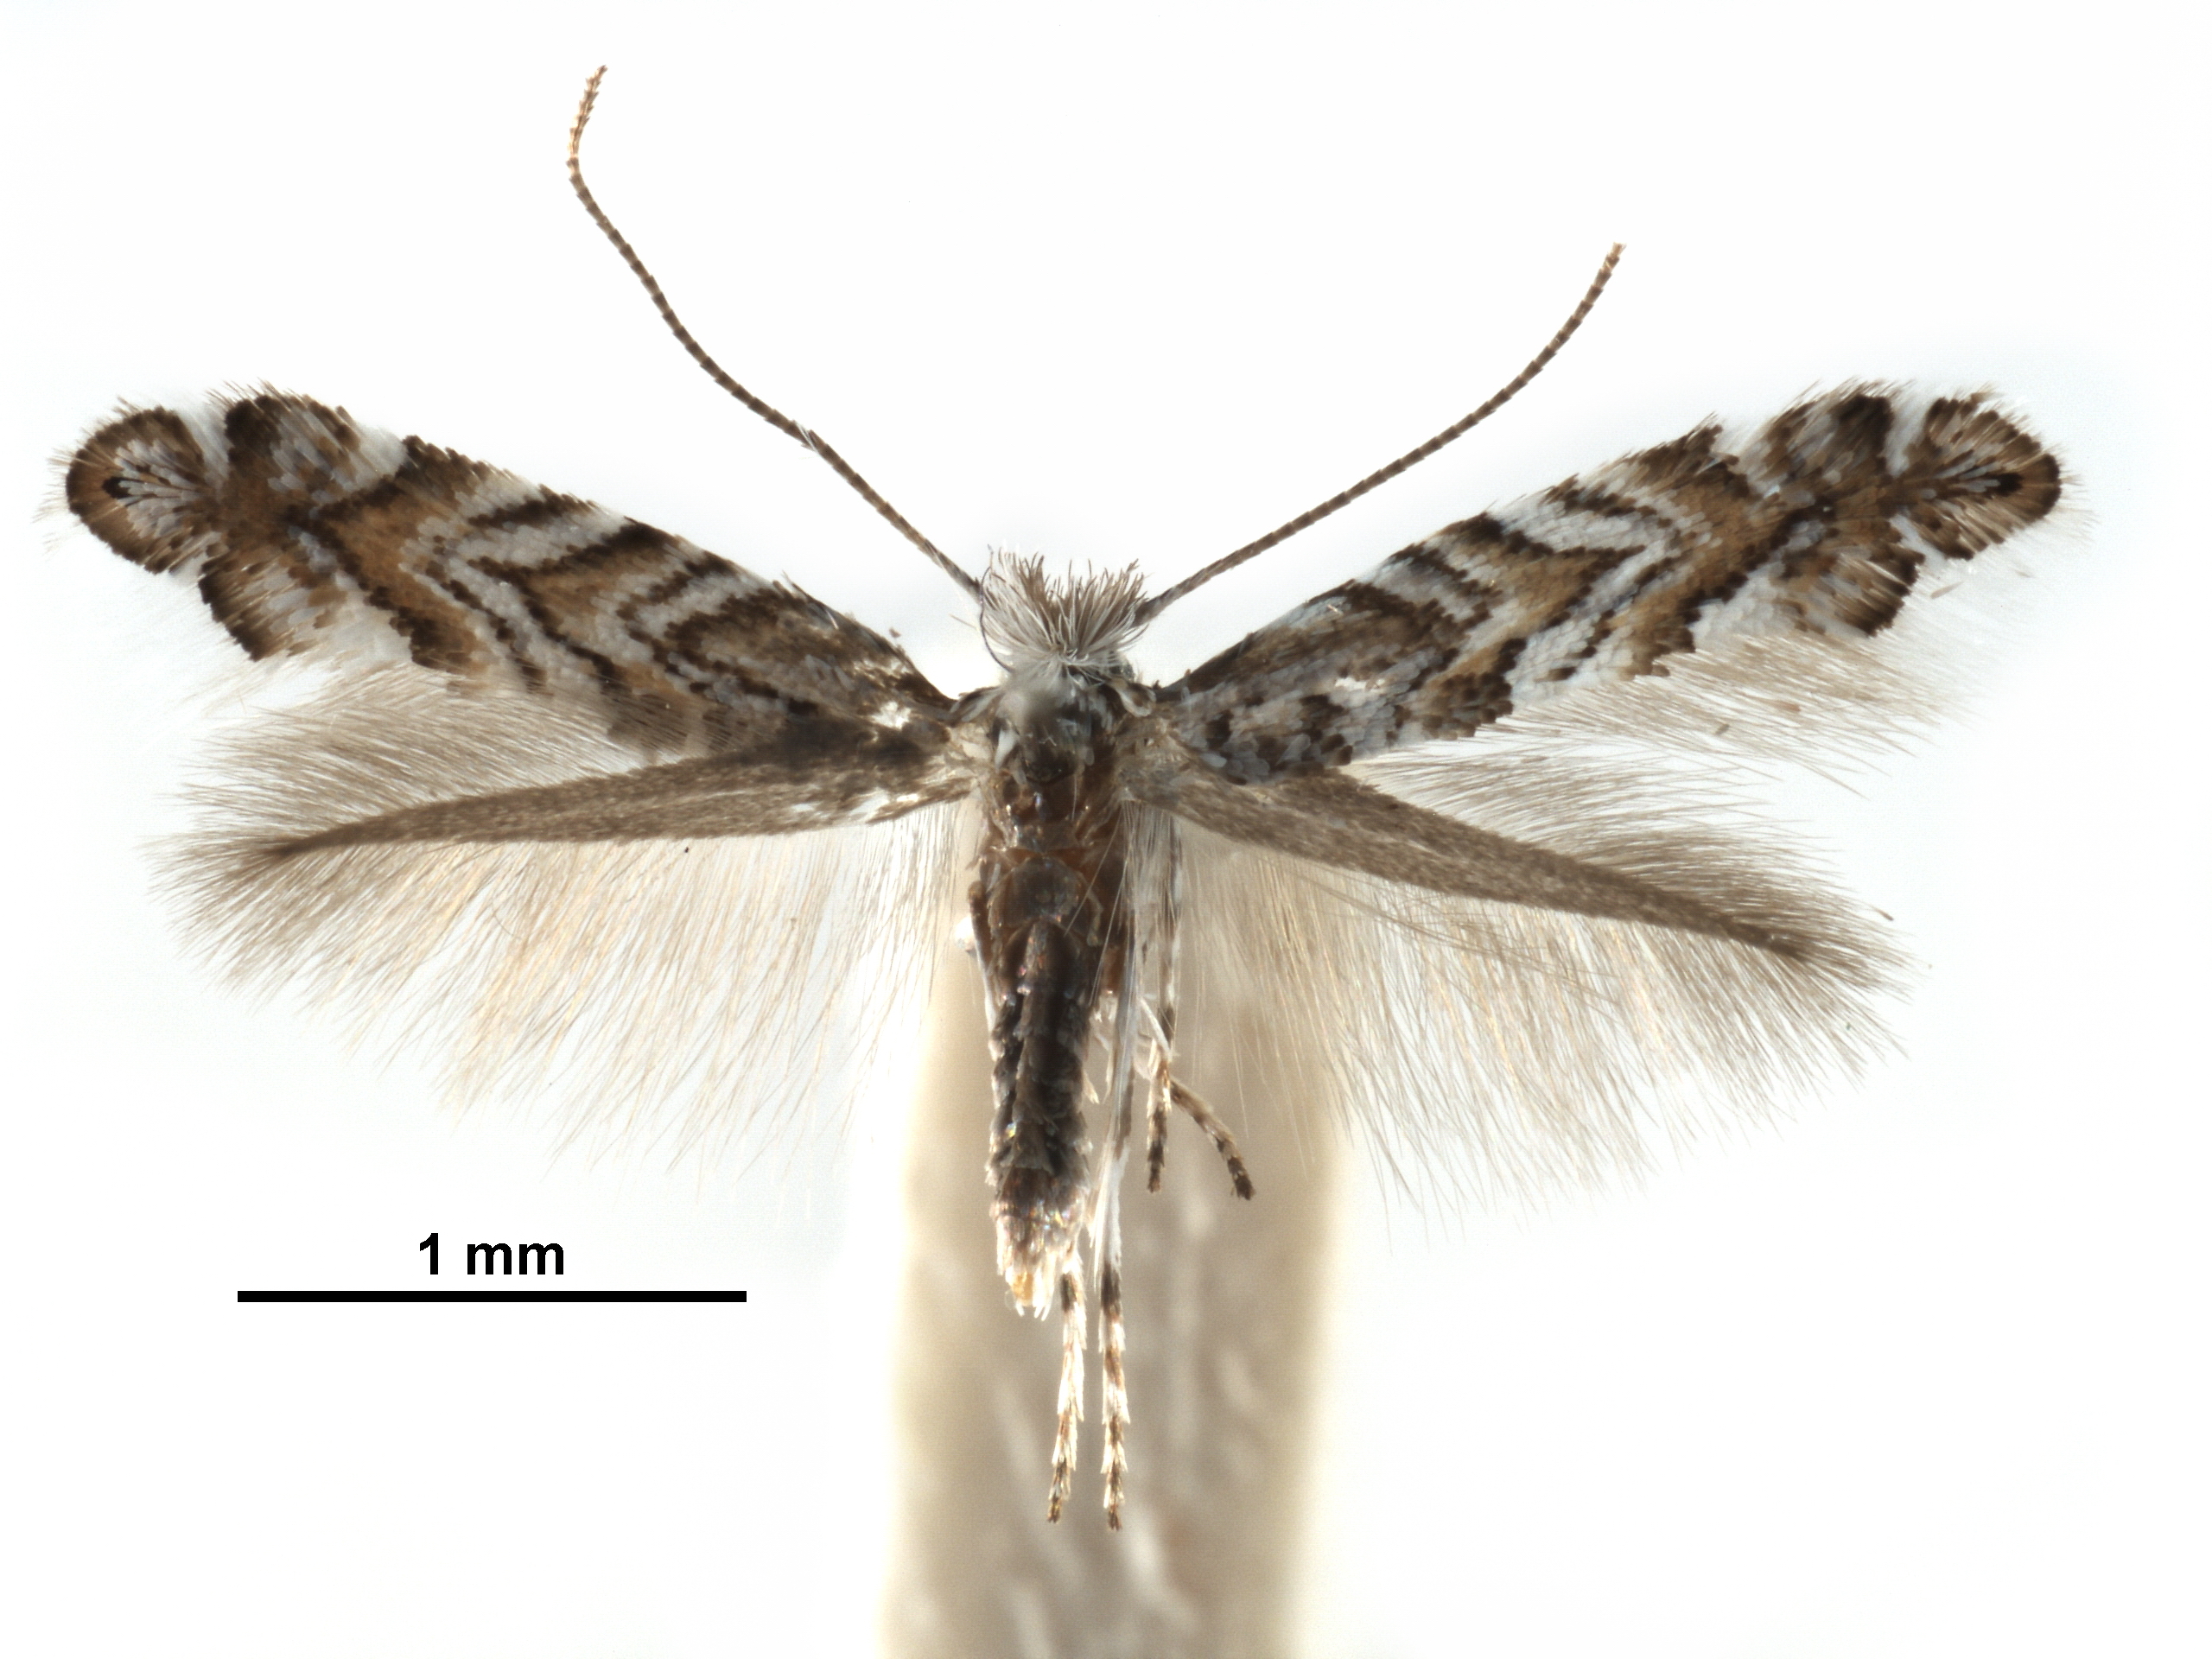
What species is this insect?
Phyllonorycter helianthemella
